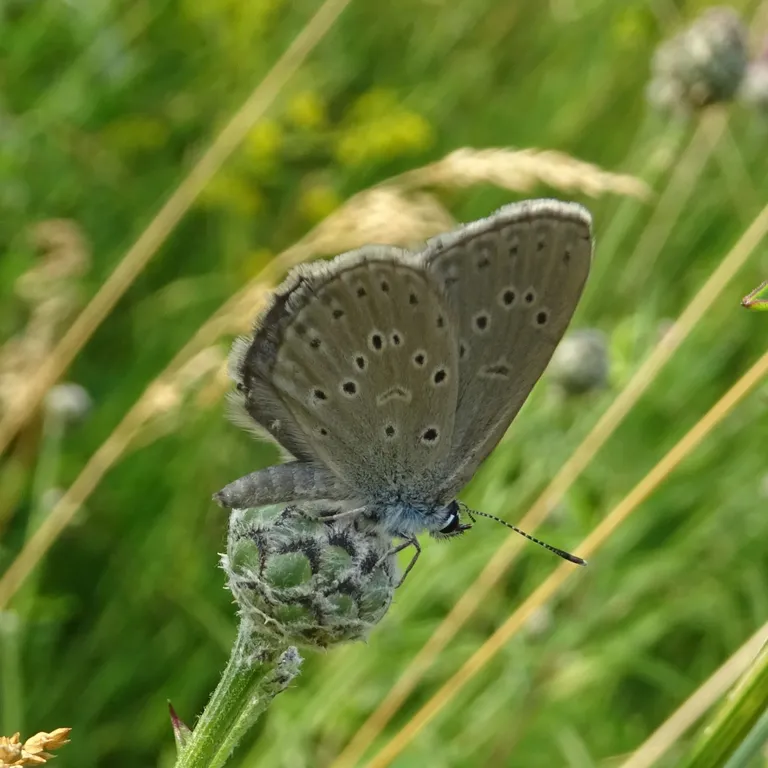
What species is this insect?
Phengaris alcon/rebeli
